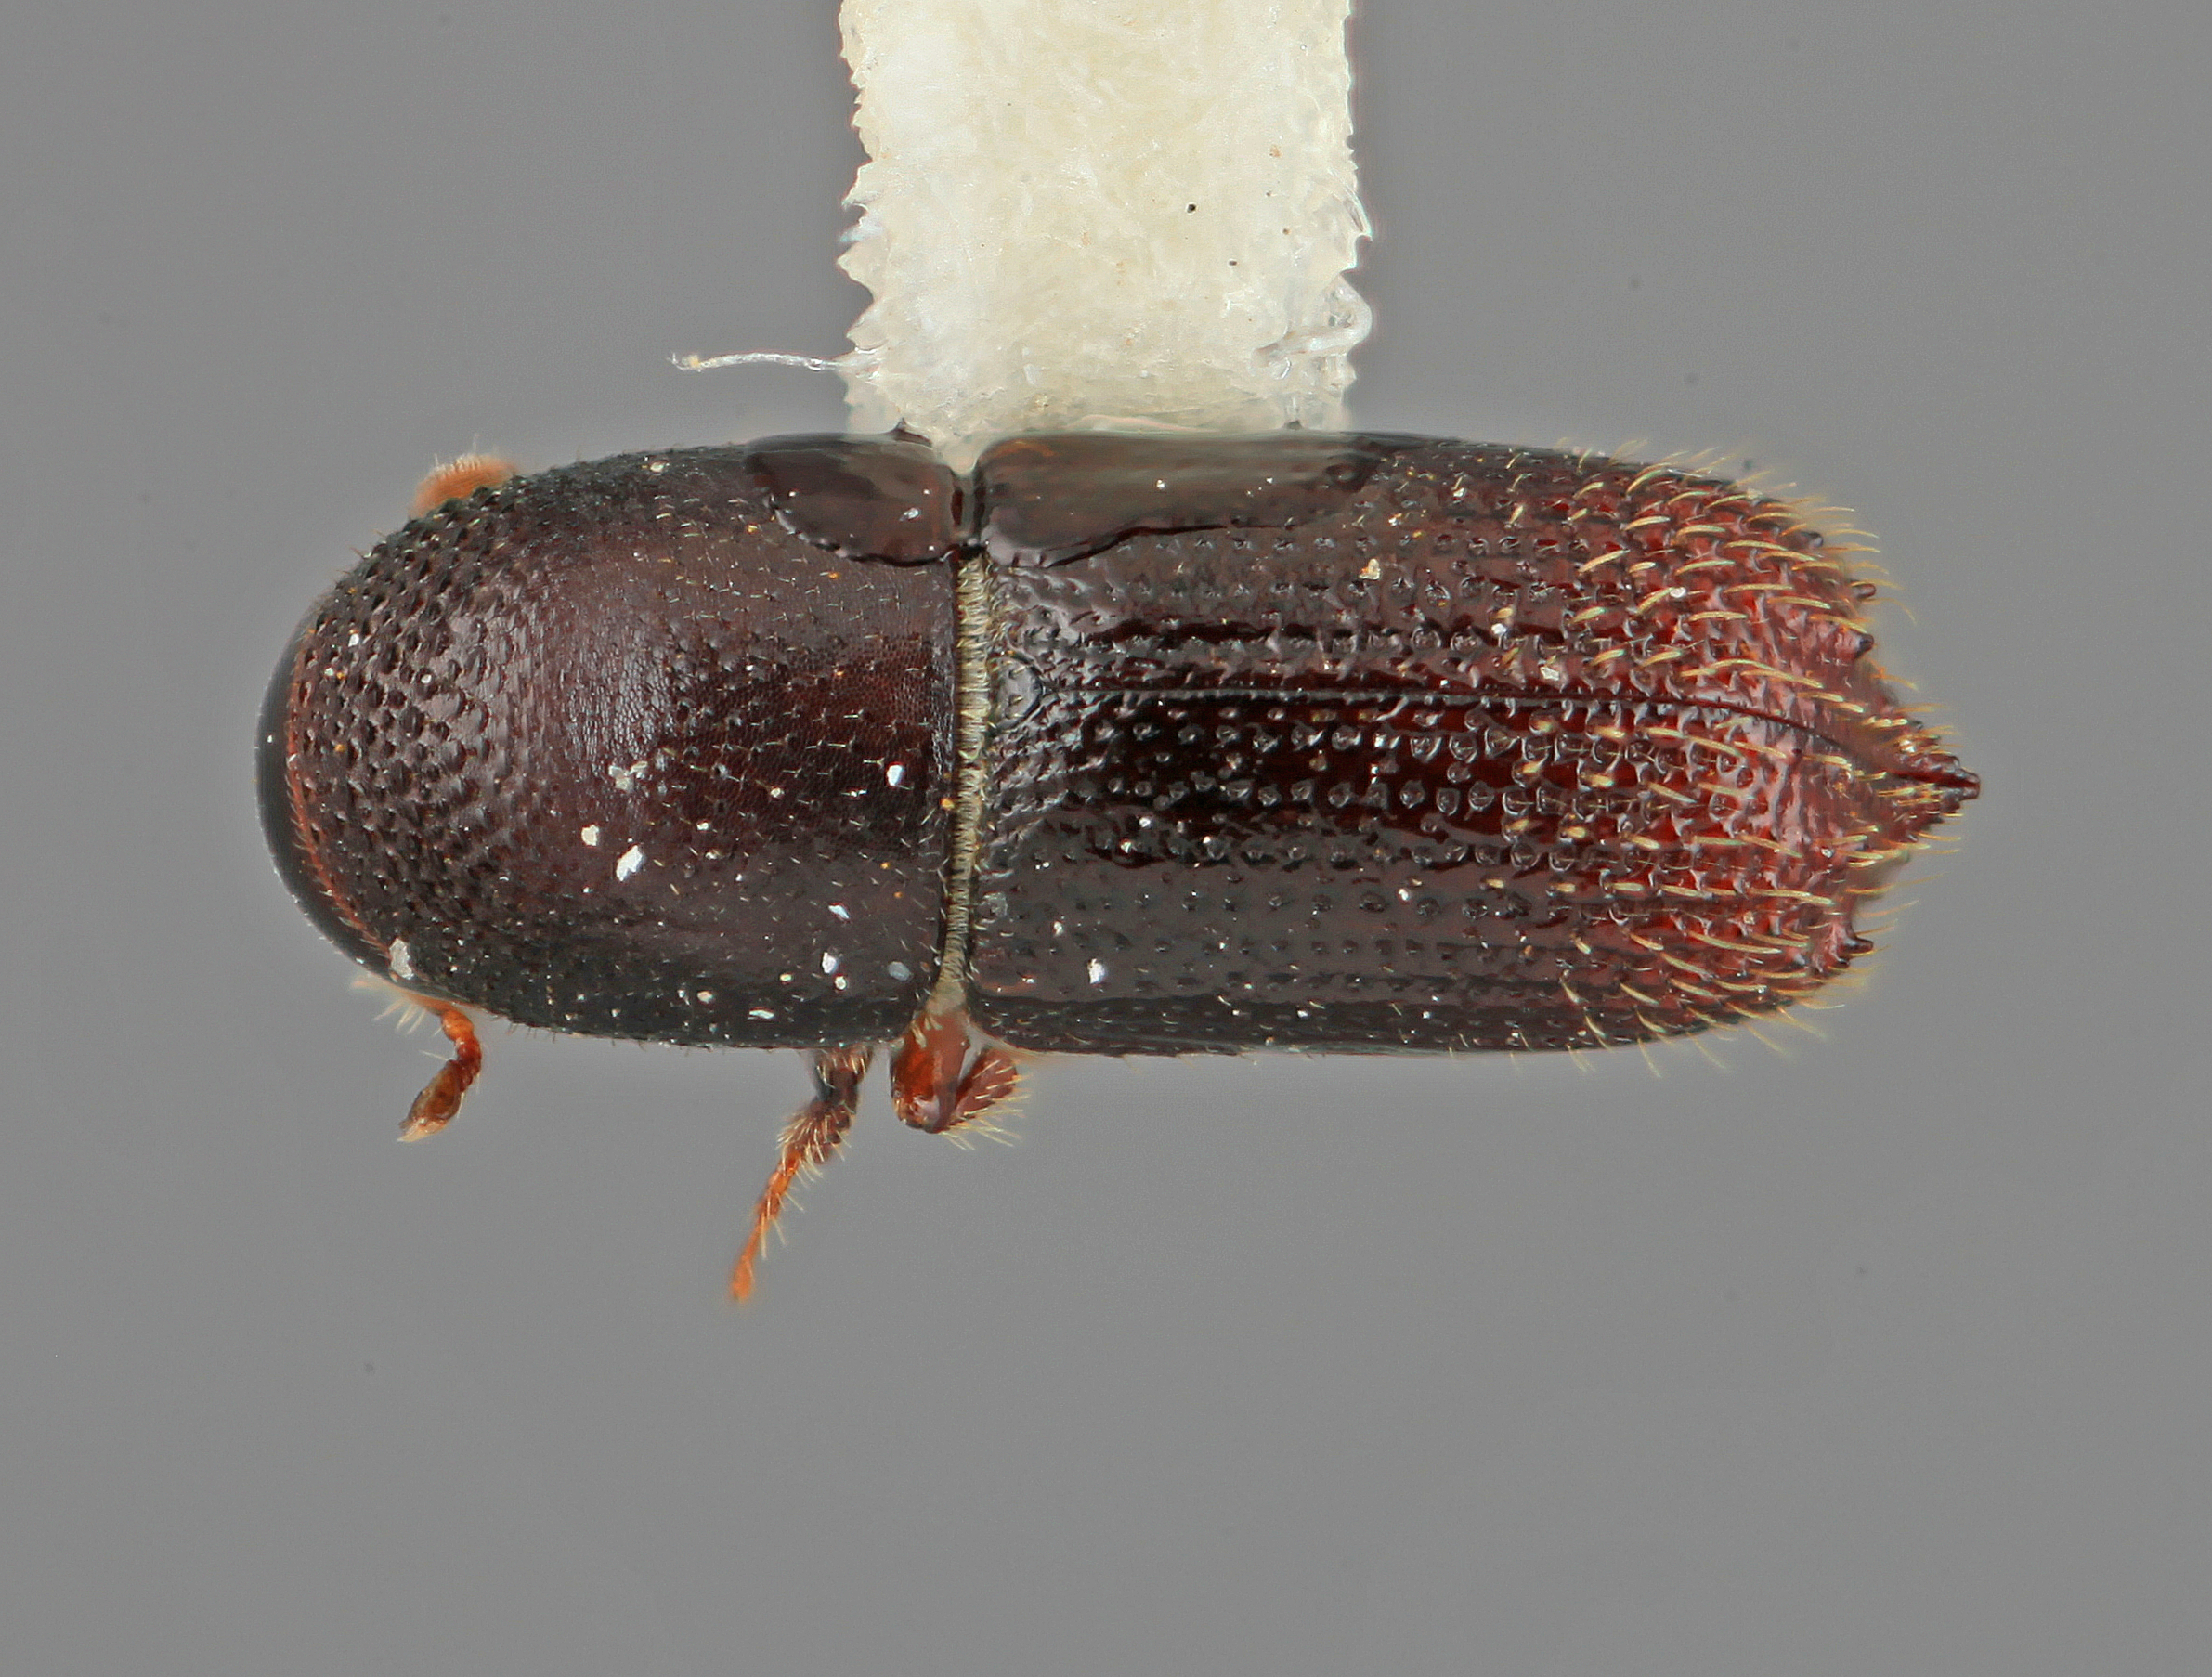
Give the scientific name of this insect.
Hylocurus colombianus
